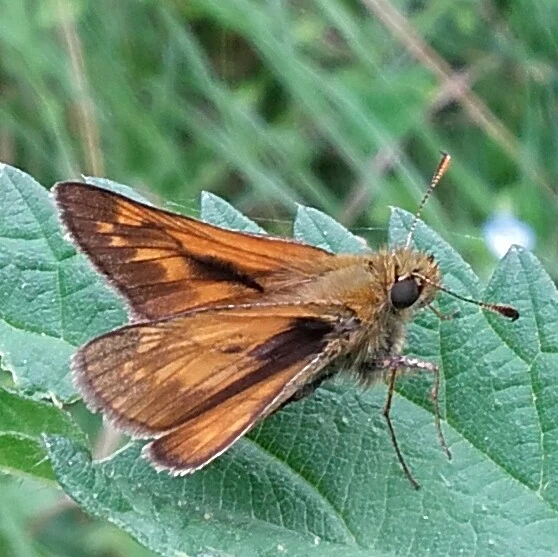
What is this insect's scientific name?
Ochlodes sylvanus (also Ochlodes venata)
